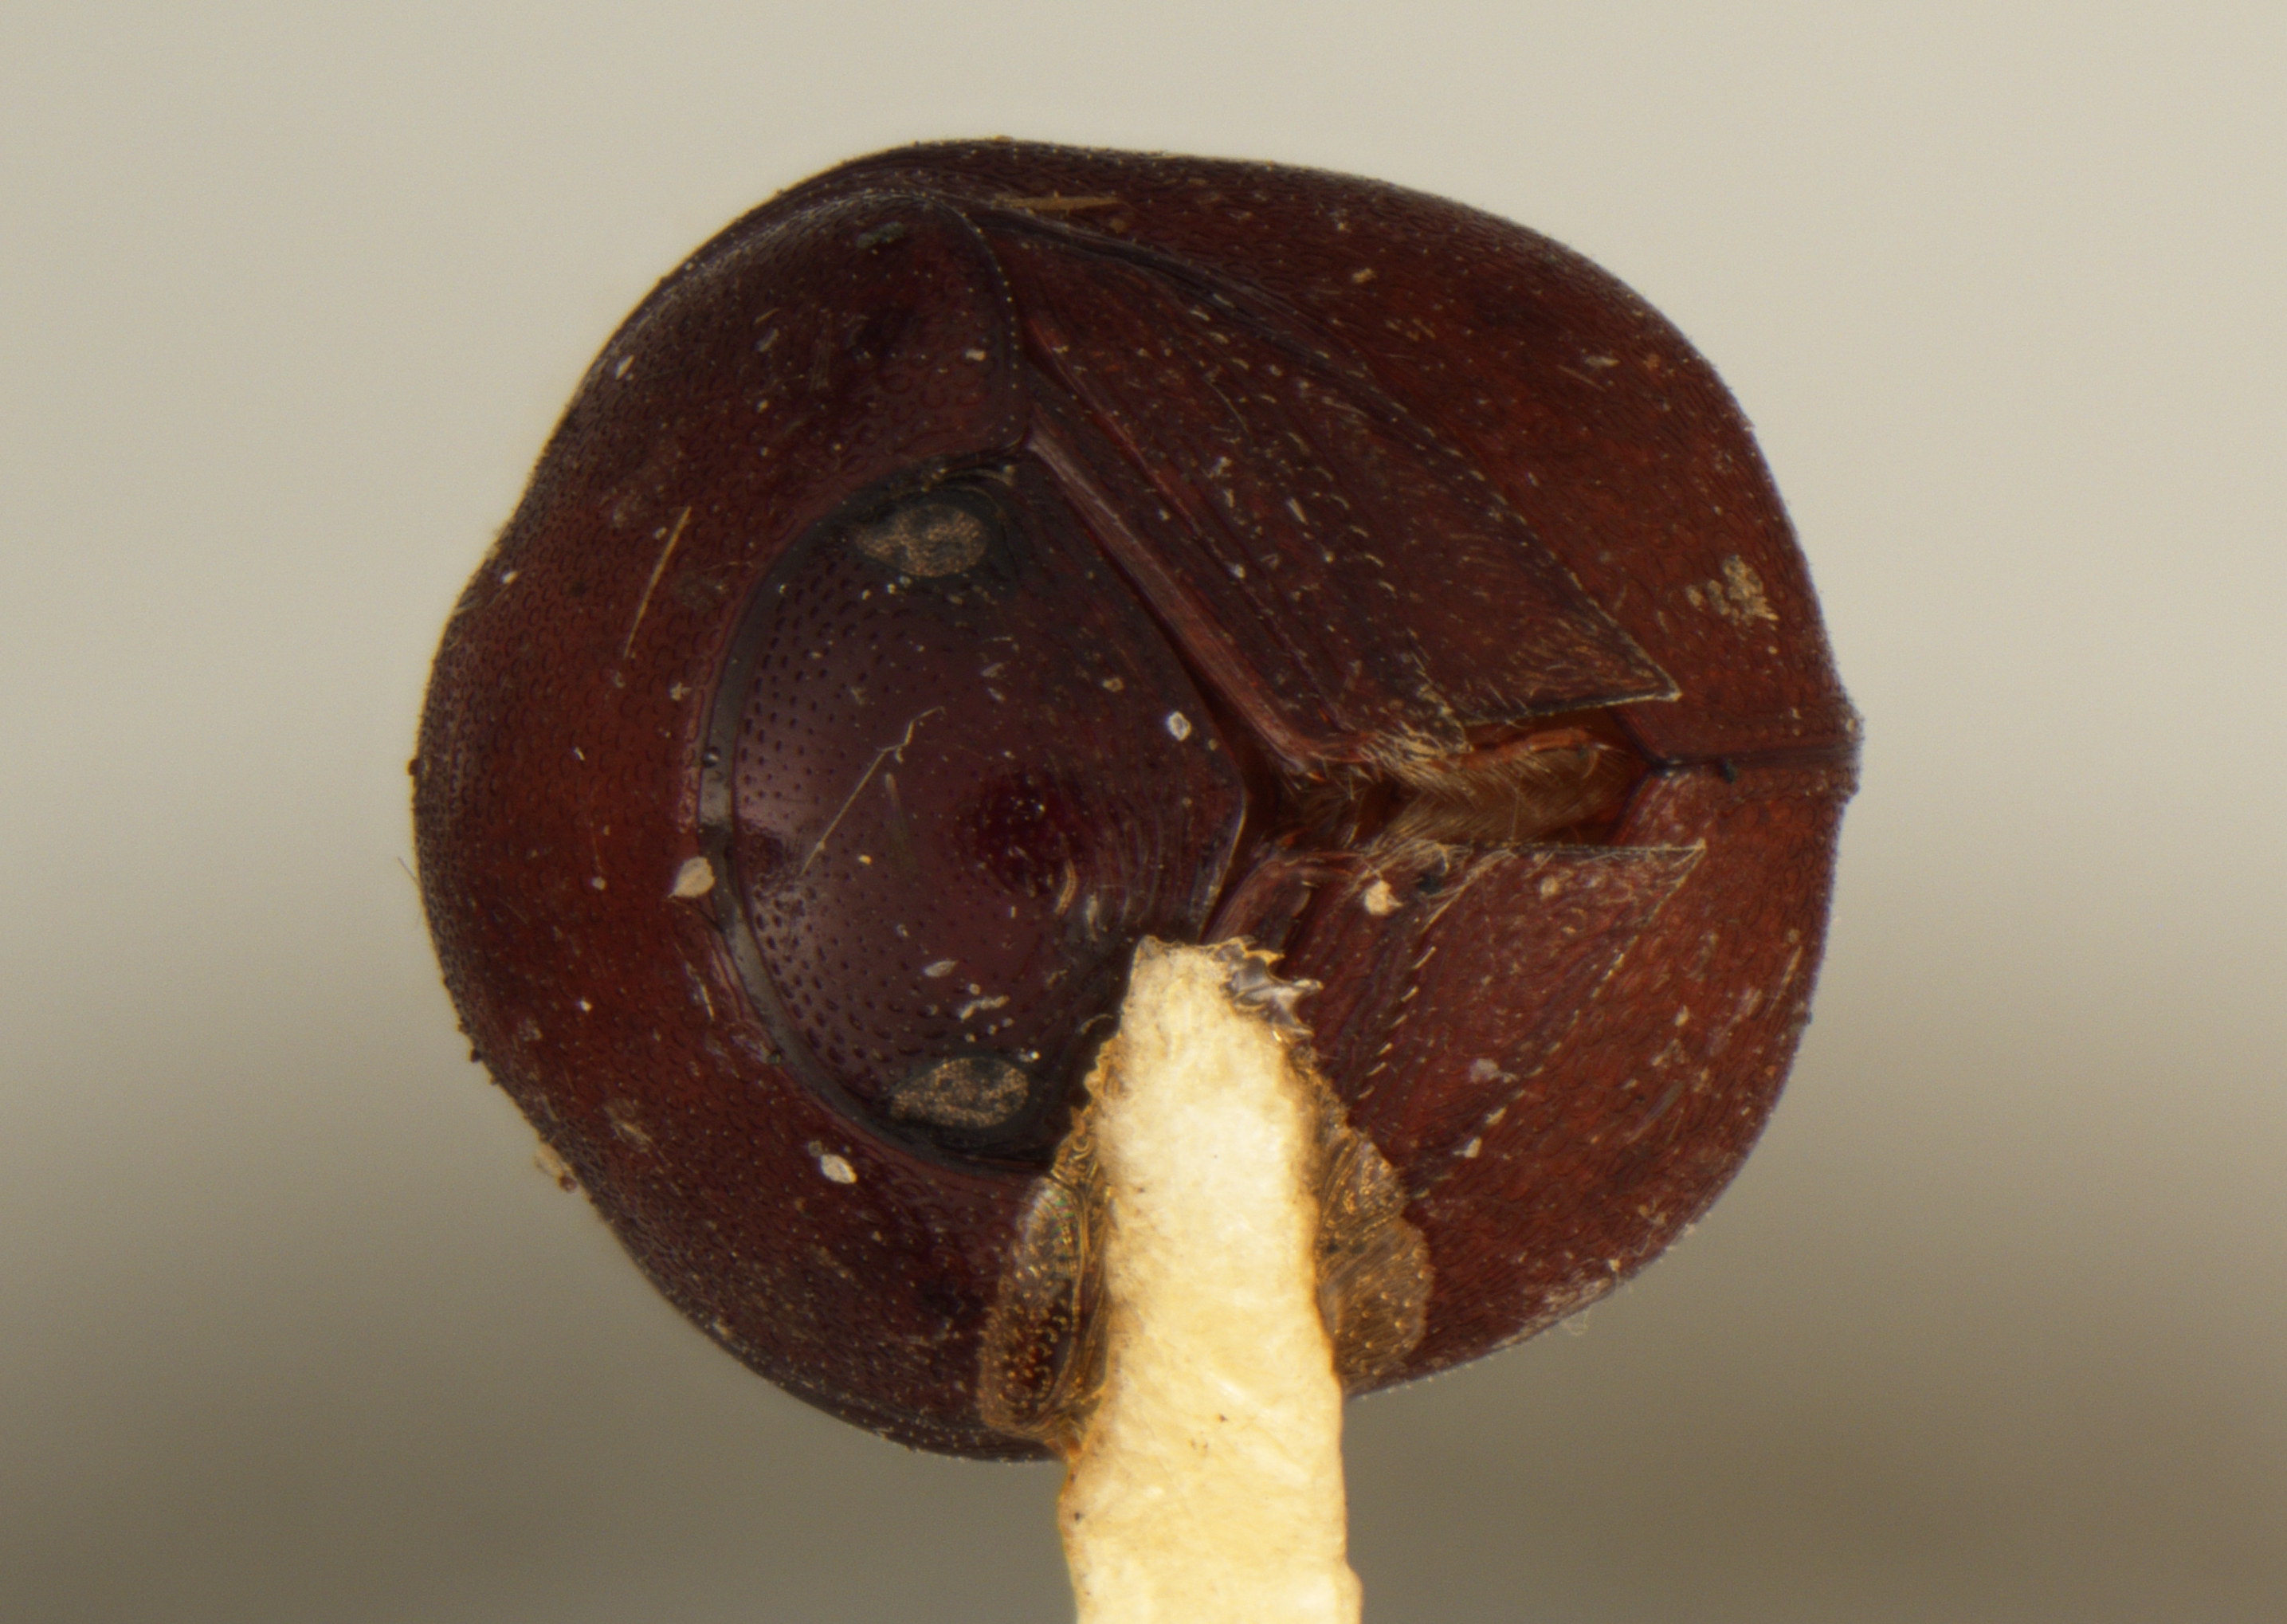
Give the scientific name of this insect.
Cyphopisthes luzonicus
